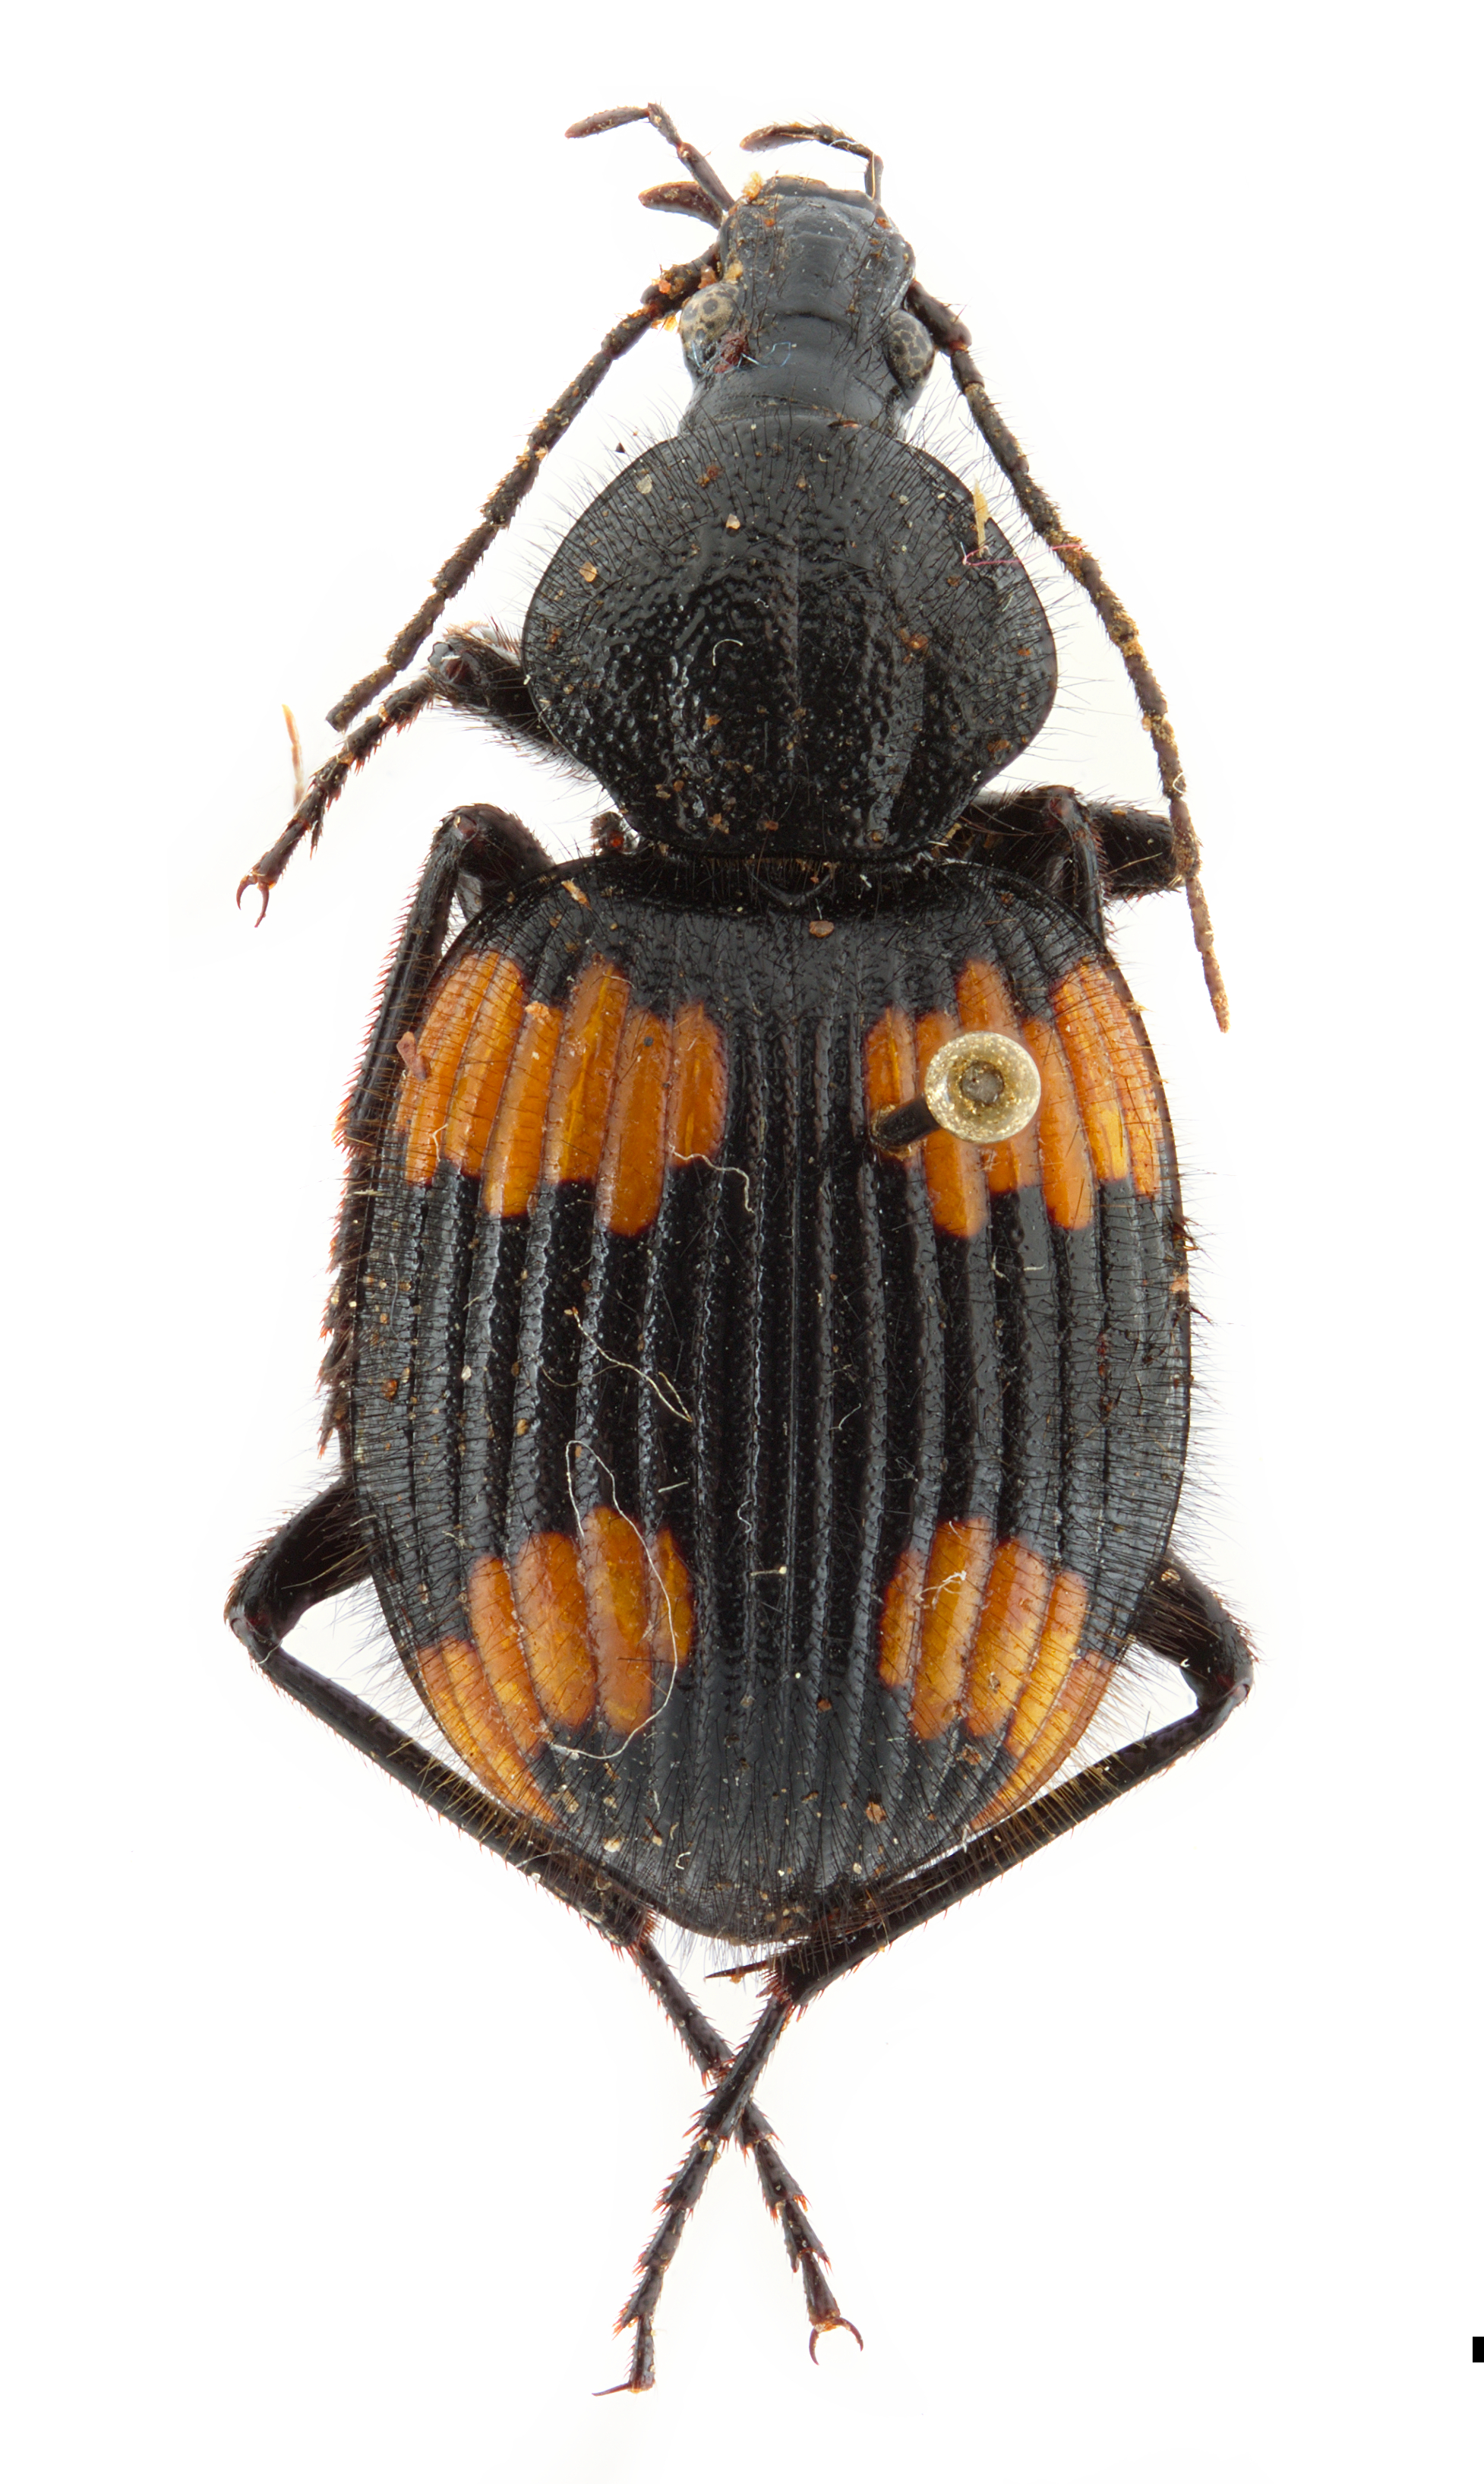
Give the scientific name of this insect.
Craspedophorus angulatus
